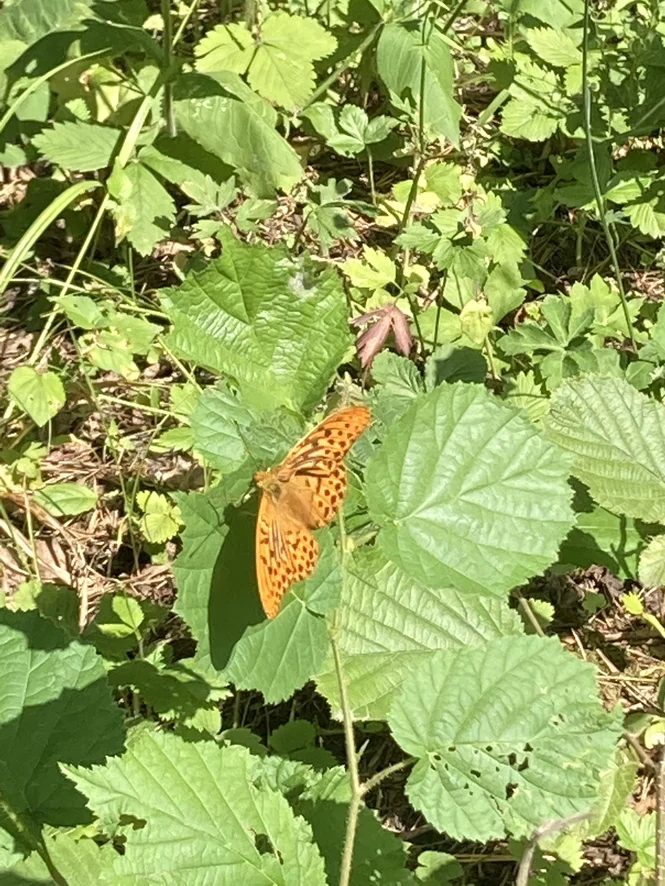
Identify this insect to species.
Argynnis paphia
